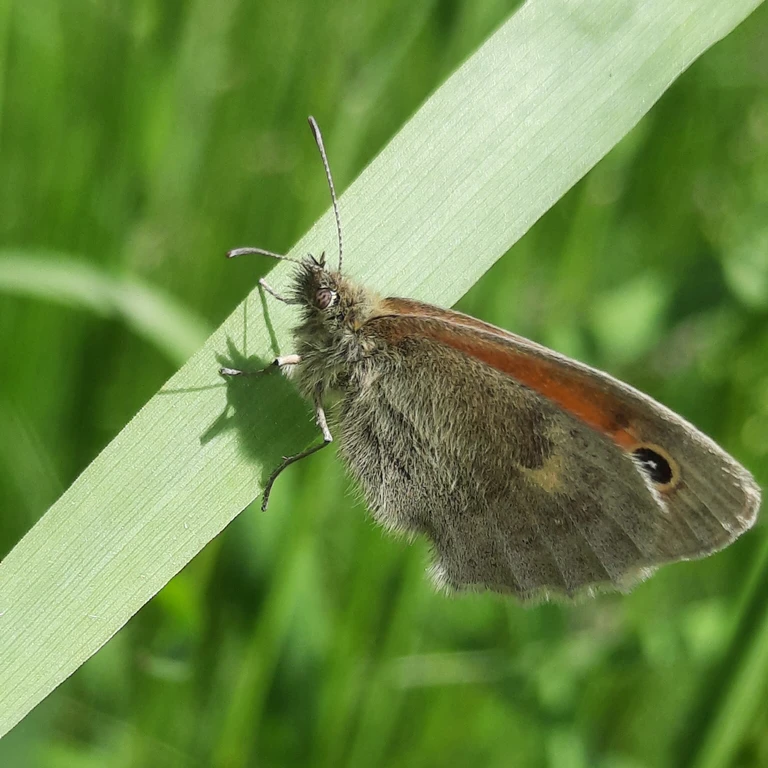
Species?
Coenonympha pamphilus
